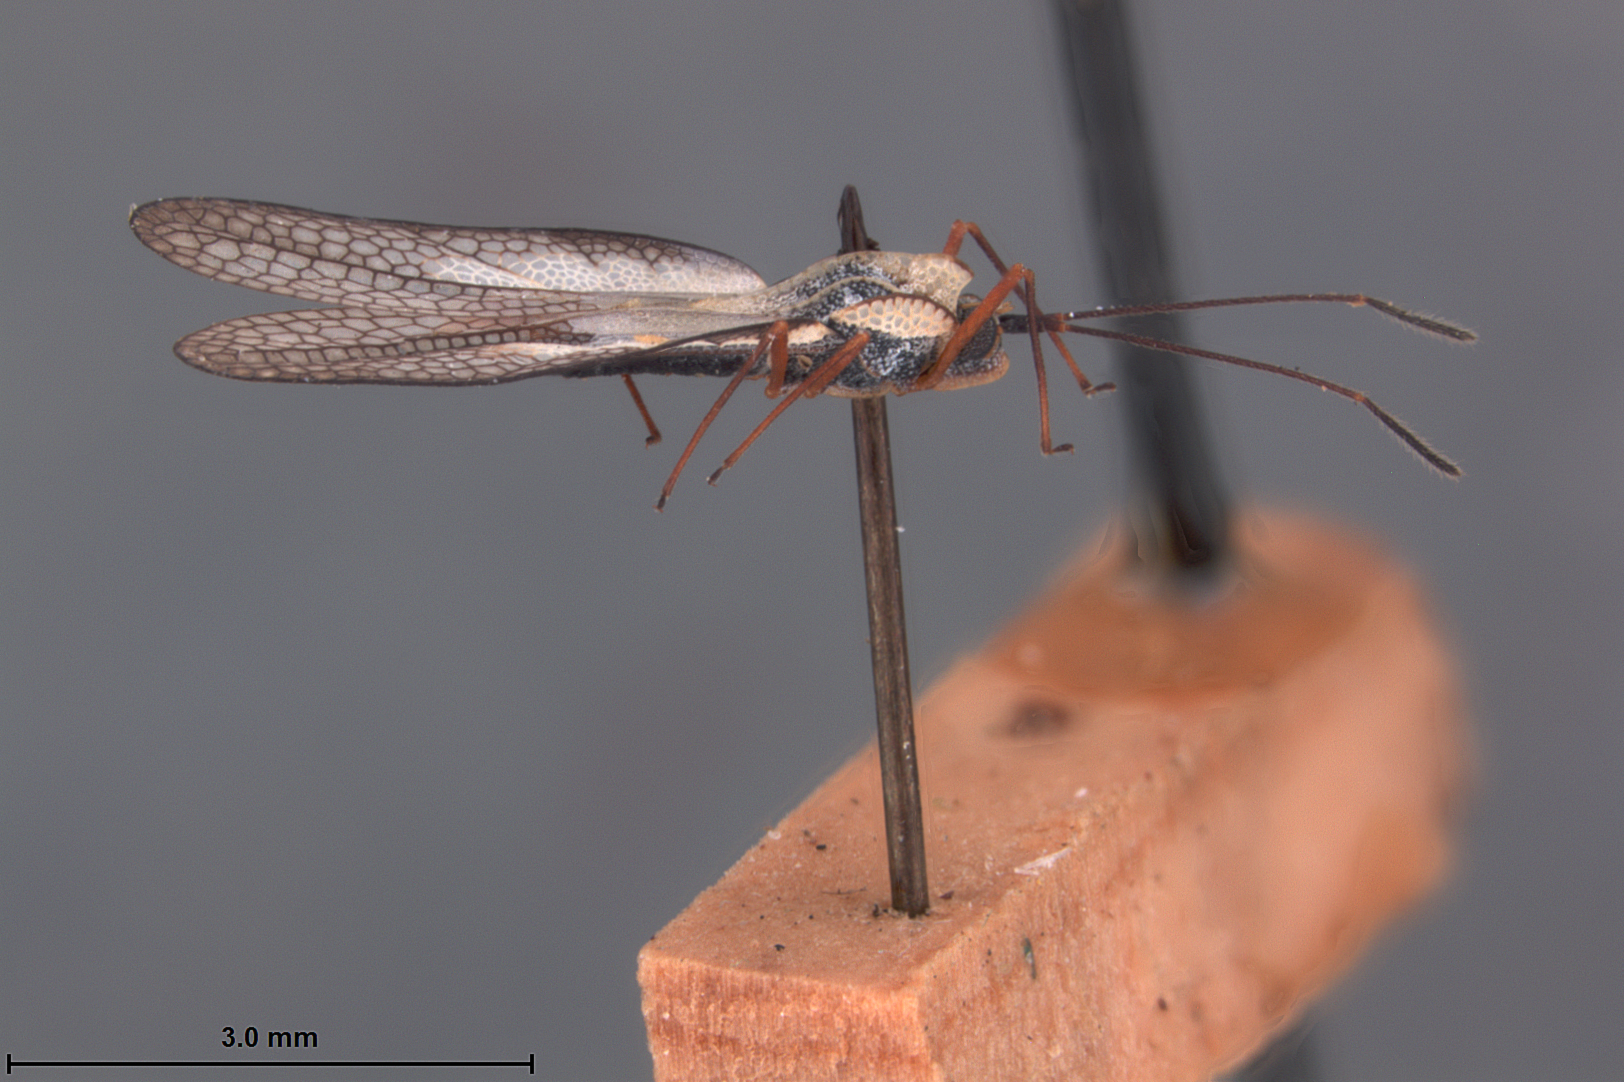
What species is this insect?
Leptodictya madelinae
